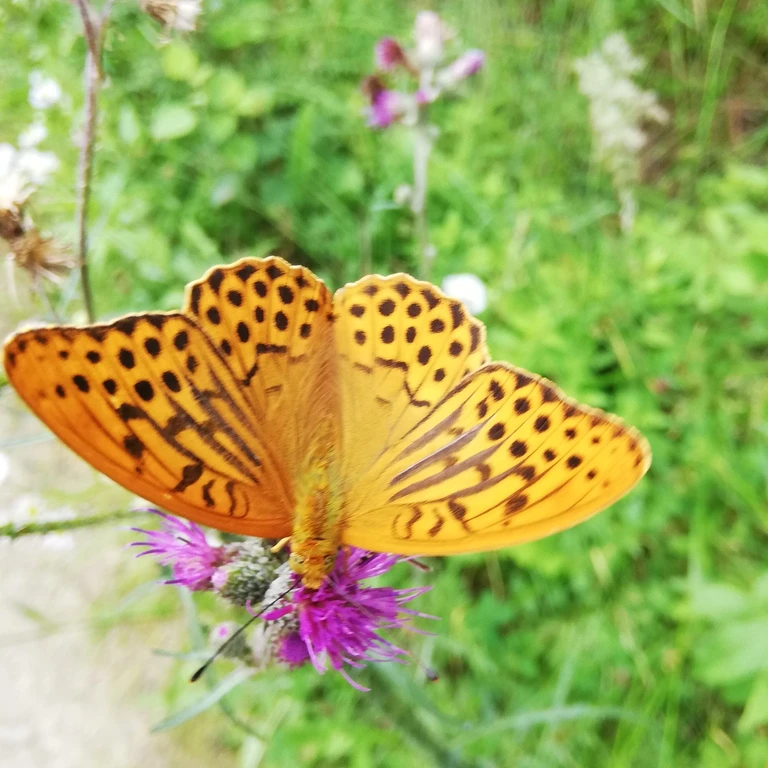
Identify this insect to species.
Argynnis paphia
